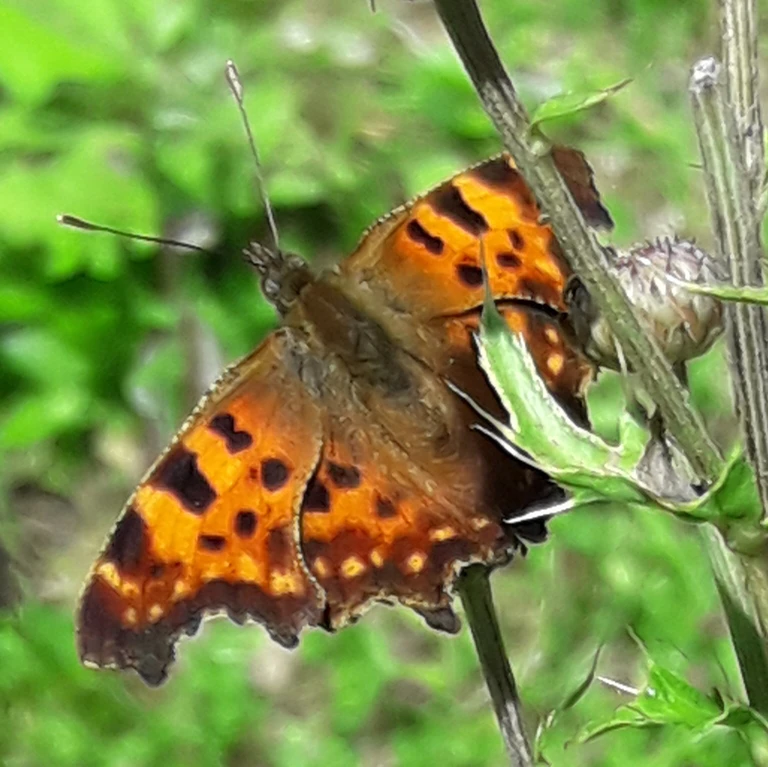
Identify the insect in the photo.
Polygonia c-album
